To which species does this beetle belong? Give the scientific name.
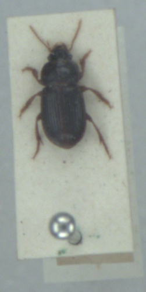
Harpalus pumilus
